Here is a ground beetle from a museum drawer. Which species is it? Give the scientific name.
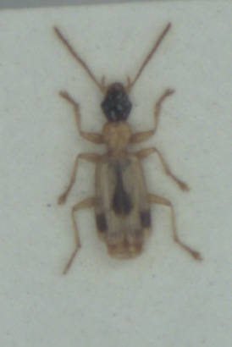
Demetrias imperialis
